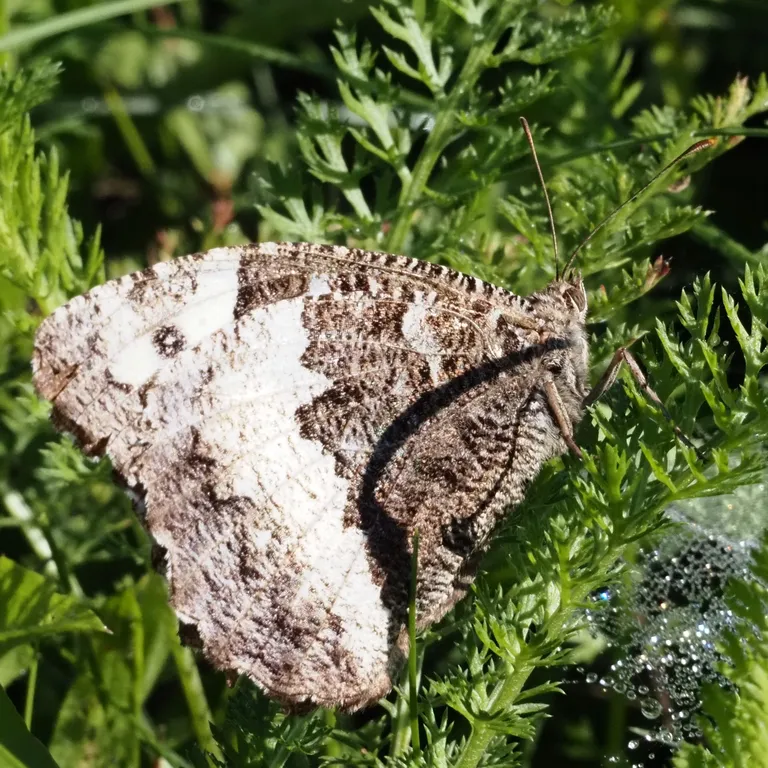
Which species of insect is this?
Brintesia circe
